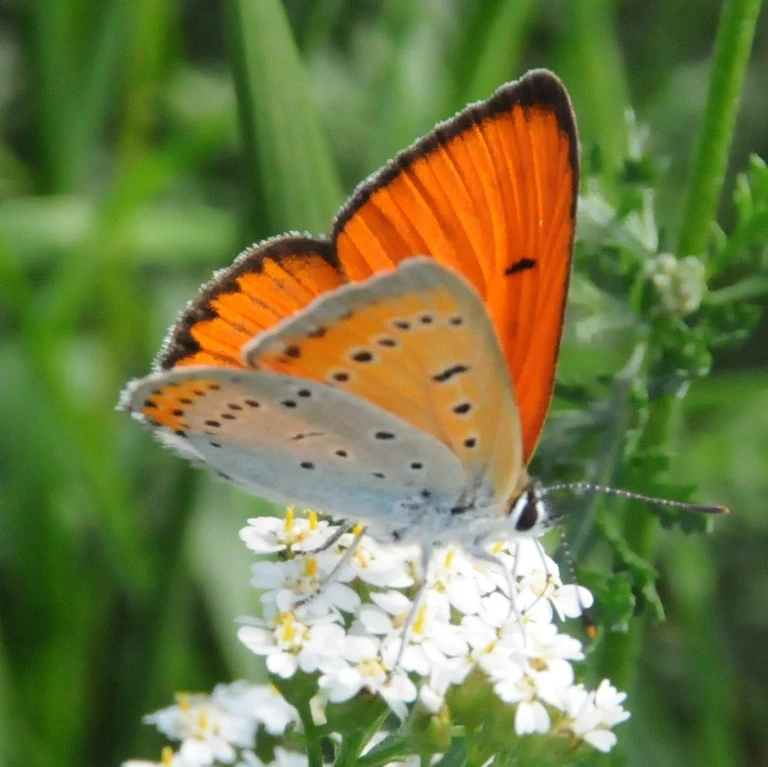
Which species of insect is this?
Lycaena dispar
